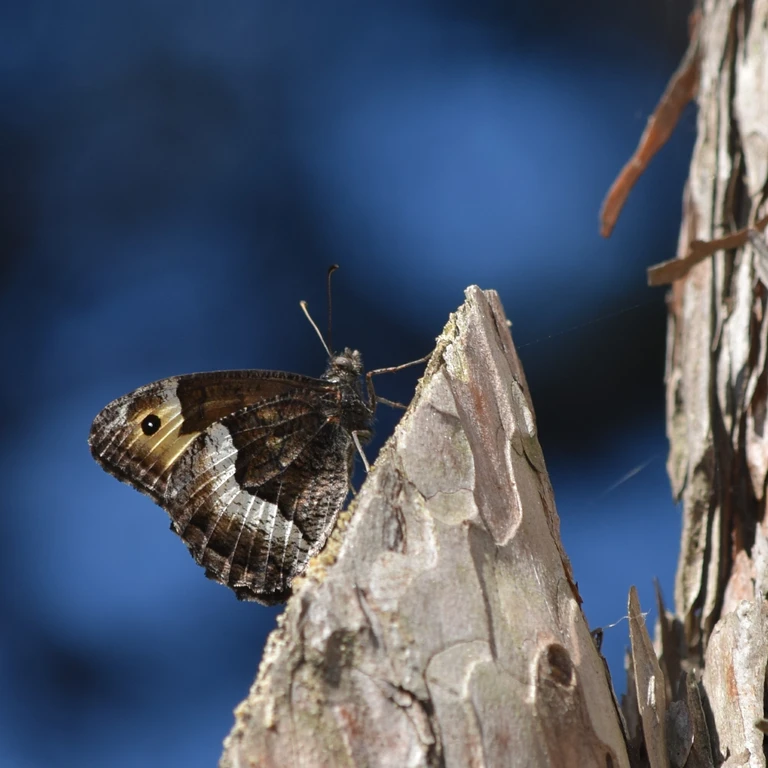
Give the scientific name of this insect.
Hipparchia alcyone
